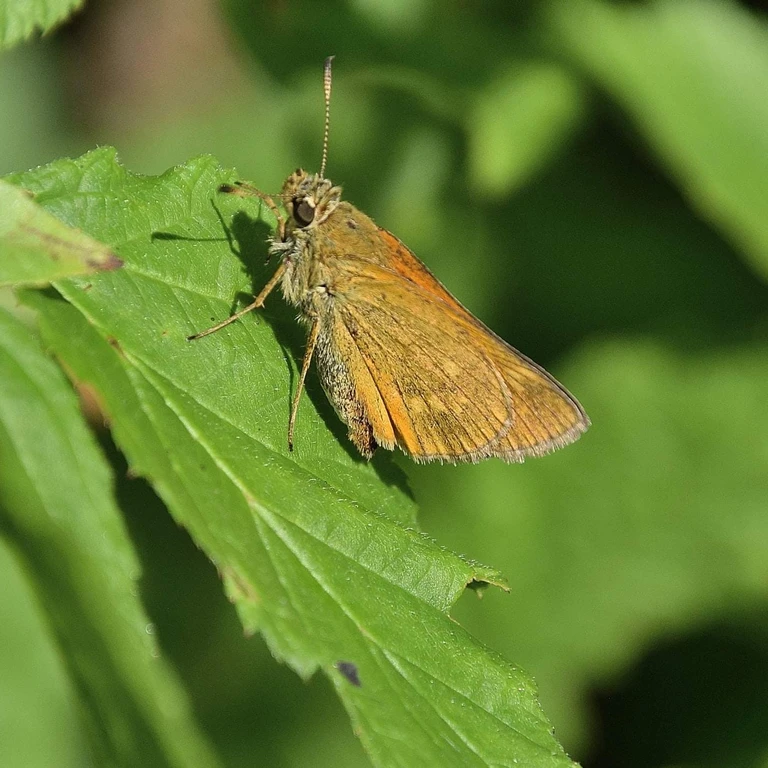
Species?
Ochlodes sylvanus (also Ochlodes venata)
